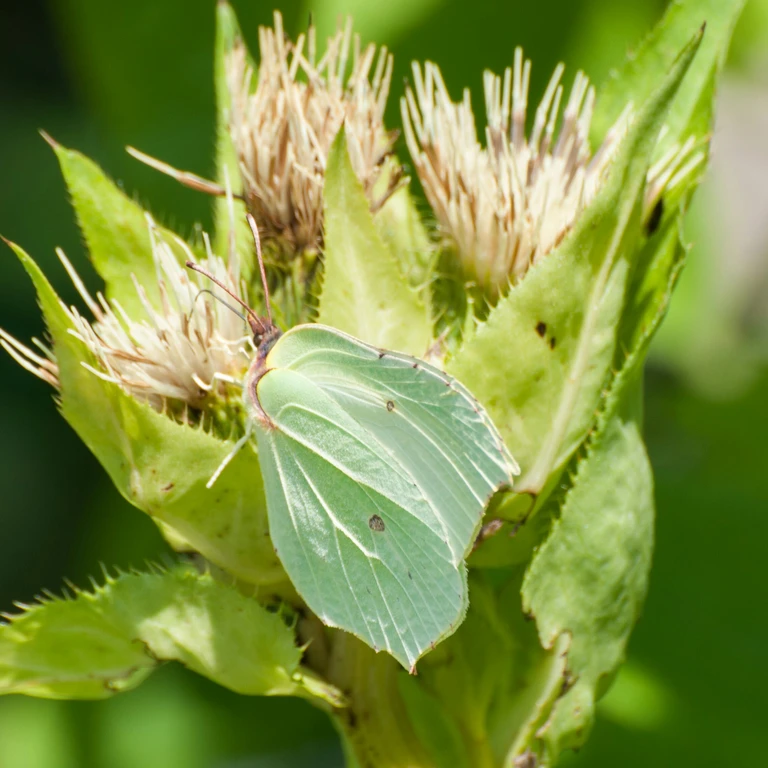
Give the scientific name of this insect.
Gonepteryx rhamni
